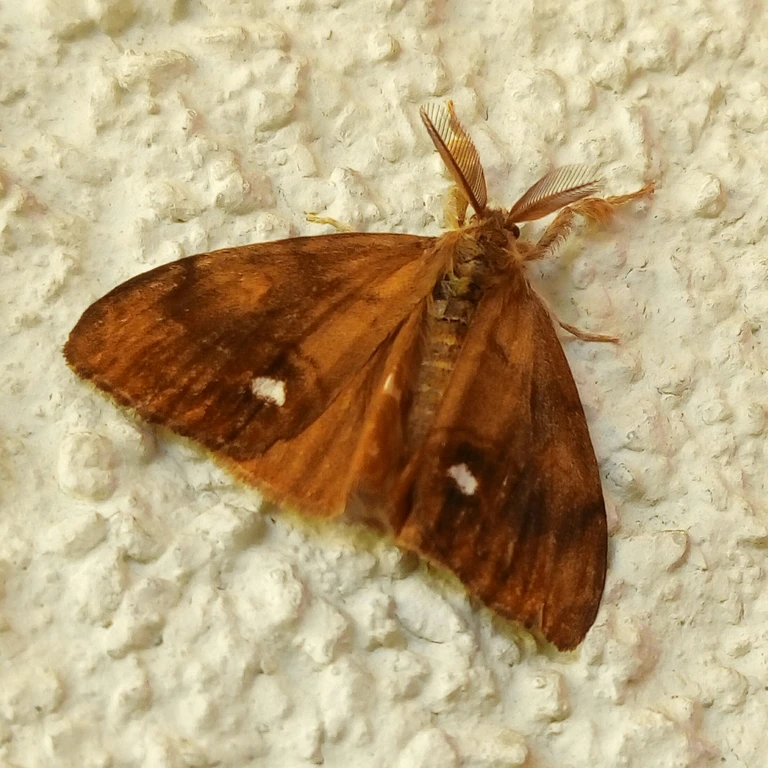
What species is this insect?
Orgyia antiqua
